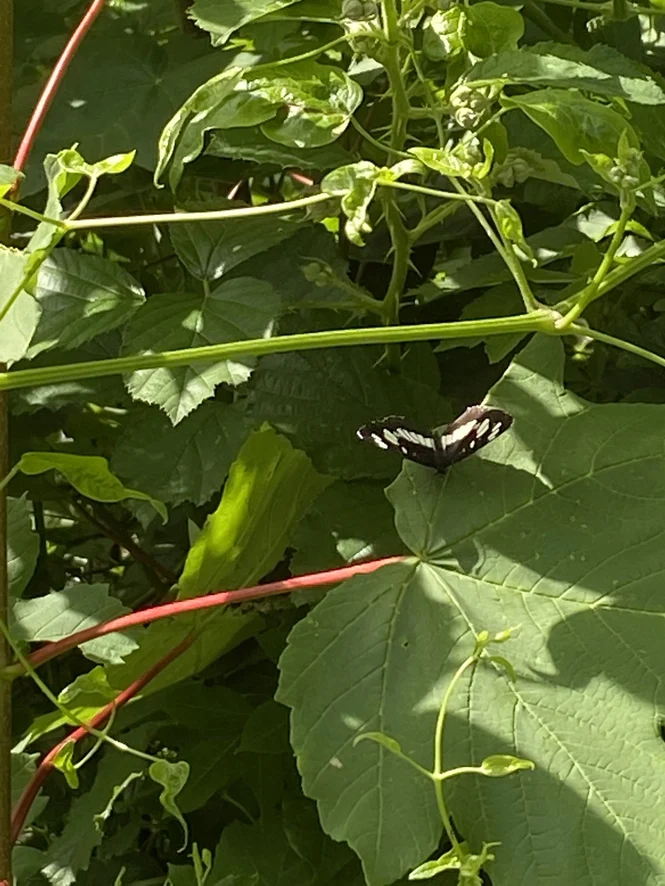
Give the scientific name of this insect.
Neptis rivularis
